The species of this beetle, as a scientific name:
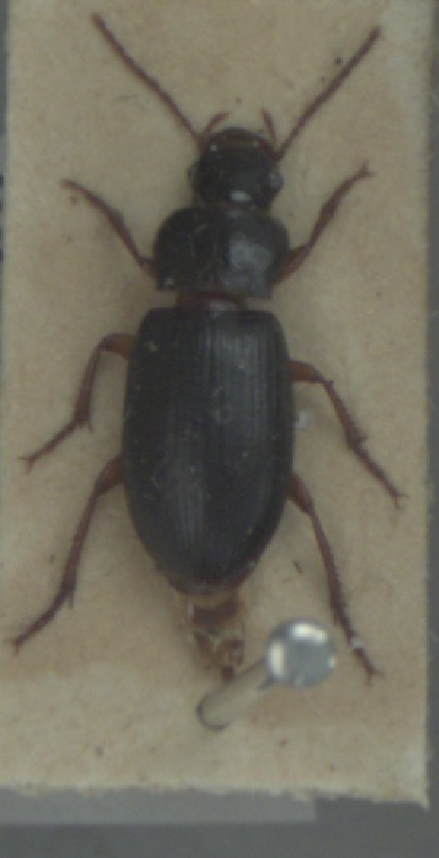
Ophonus rufibarbis
